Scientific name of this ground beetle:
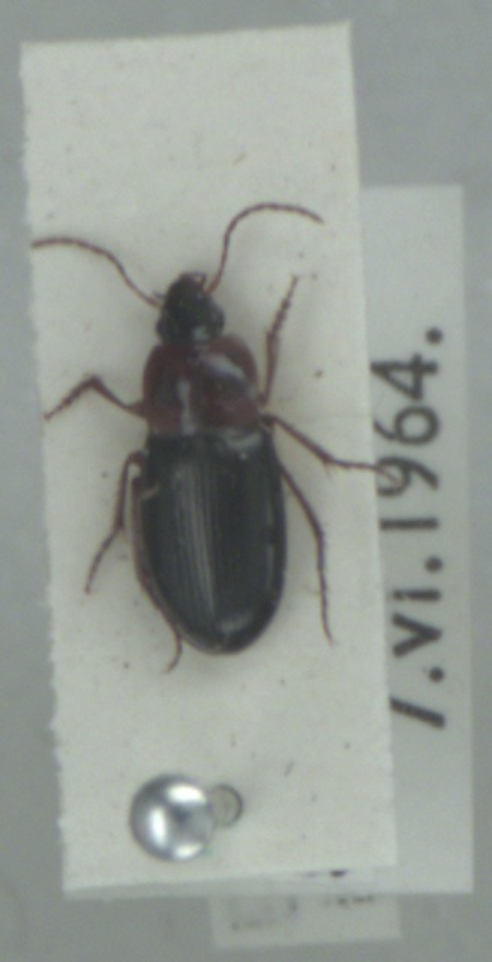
Calathus melanocephalus
